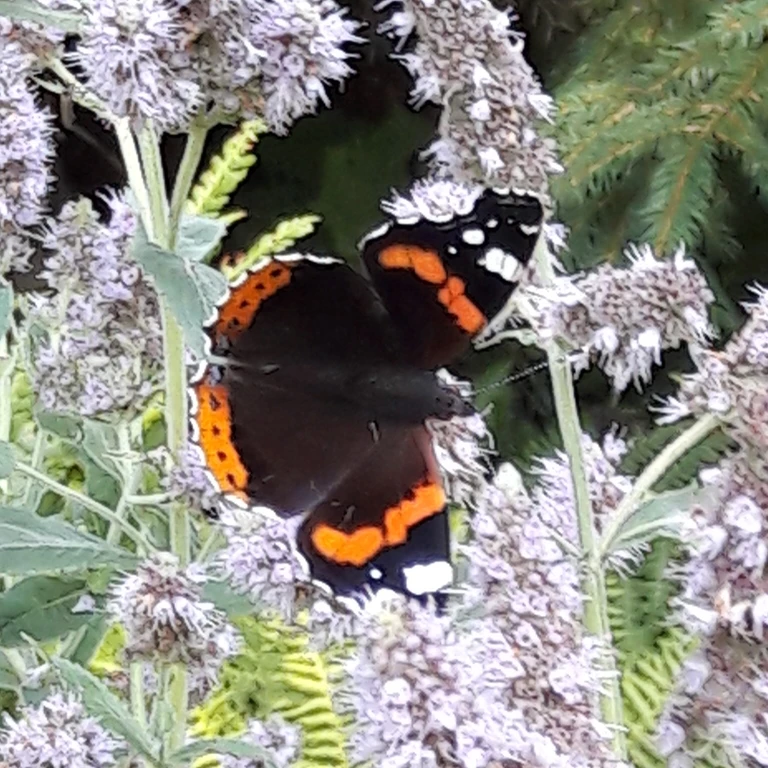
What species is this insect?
Vanessa atalanta
